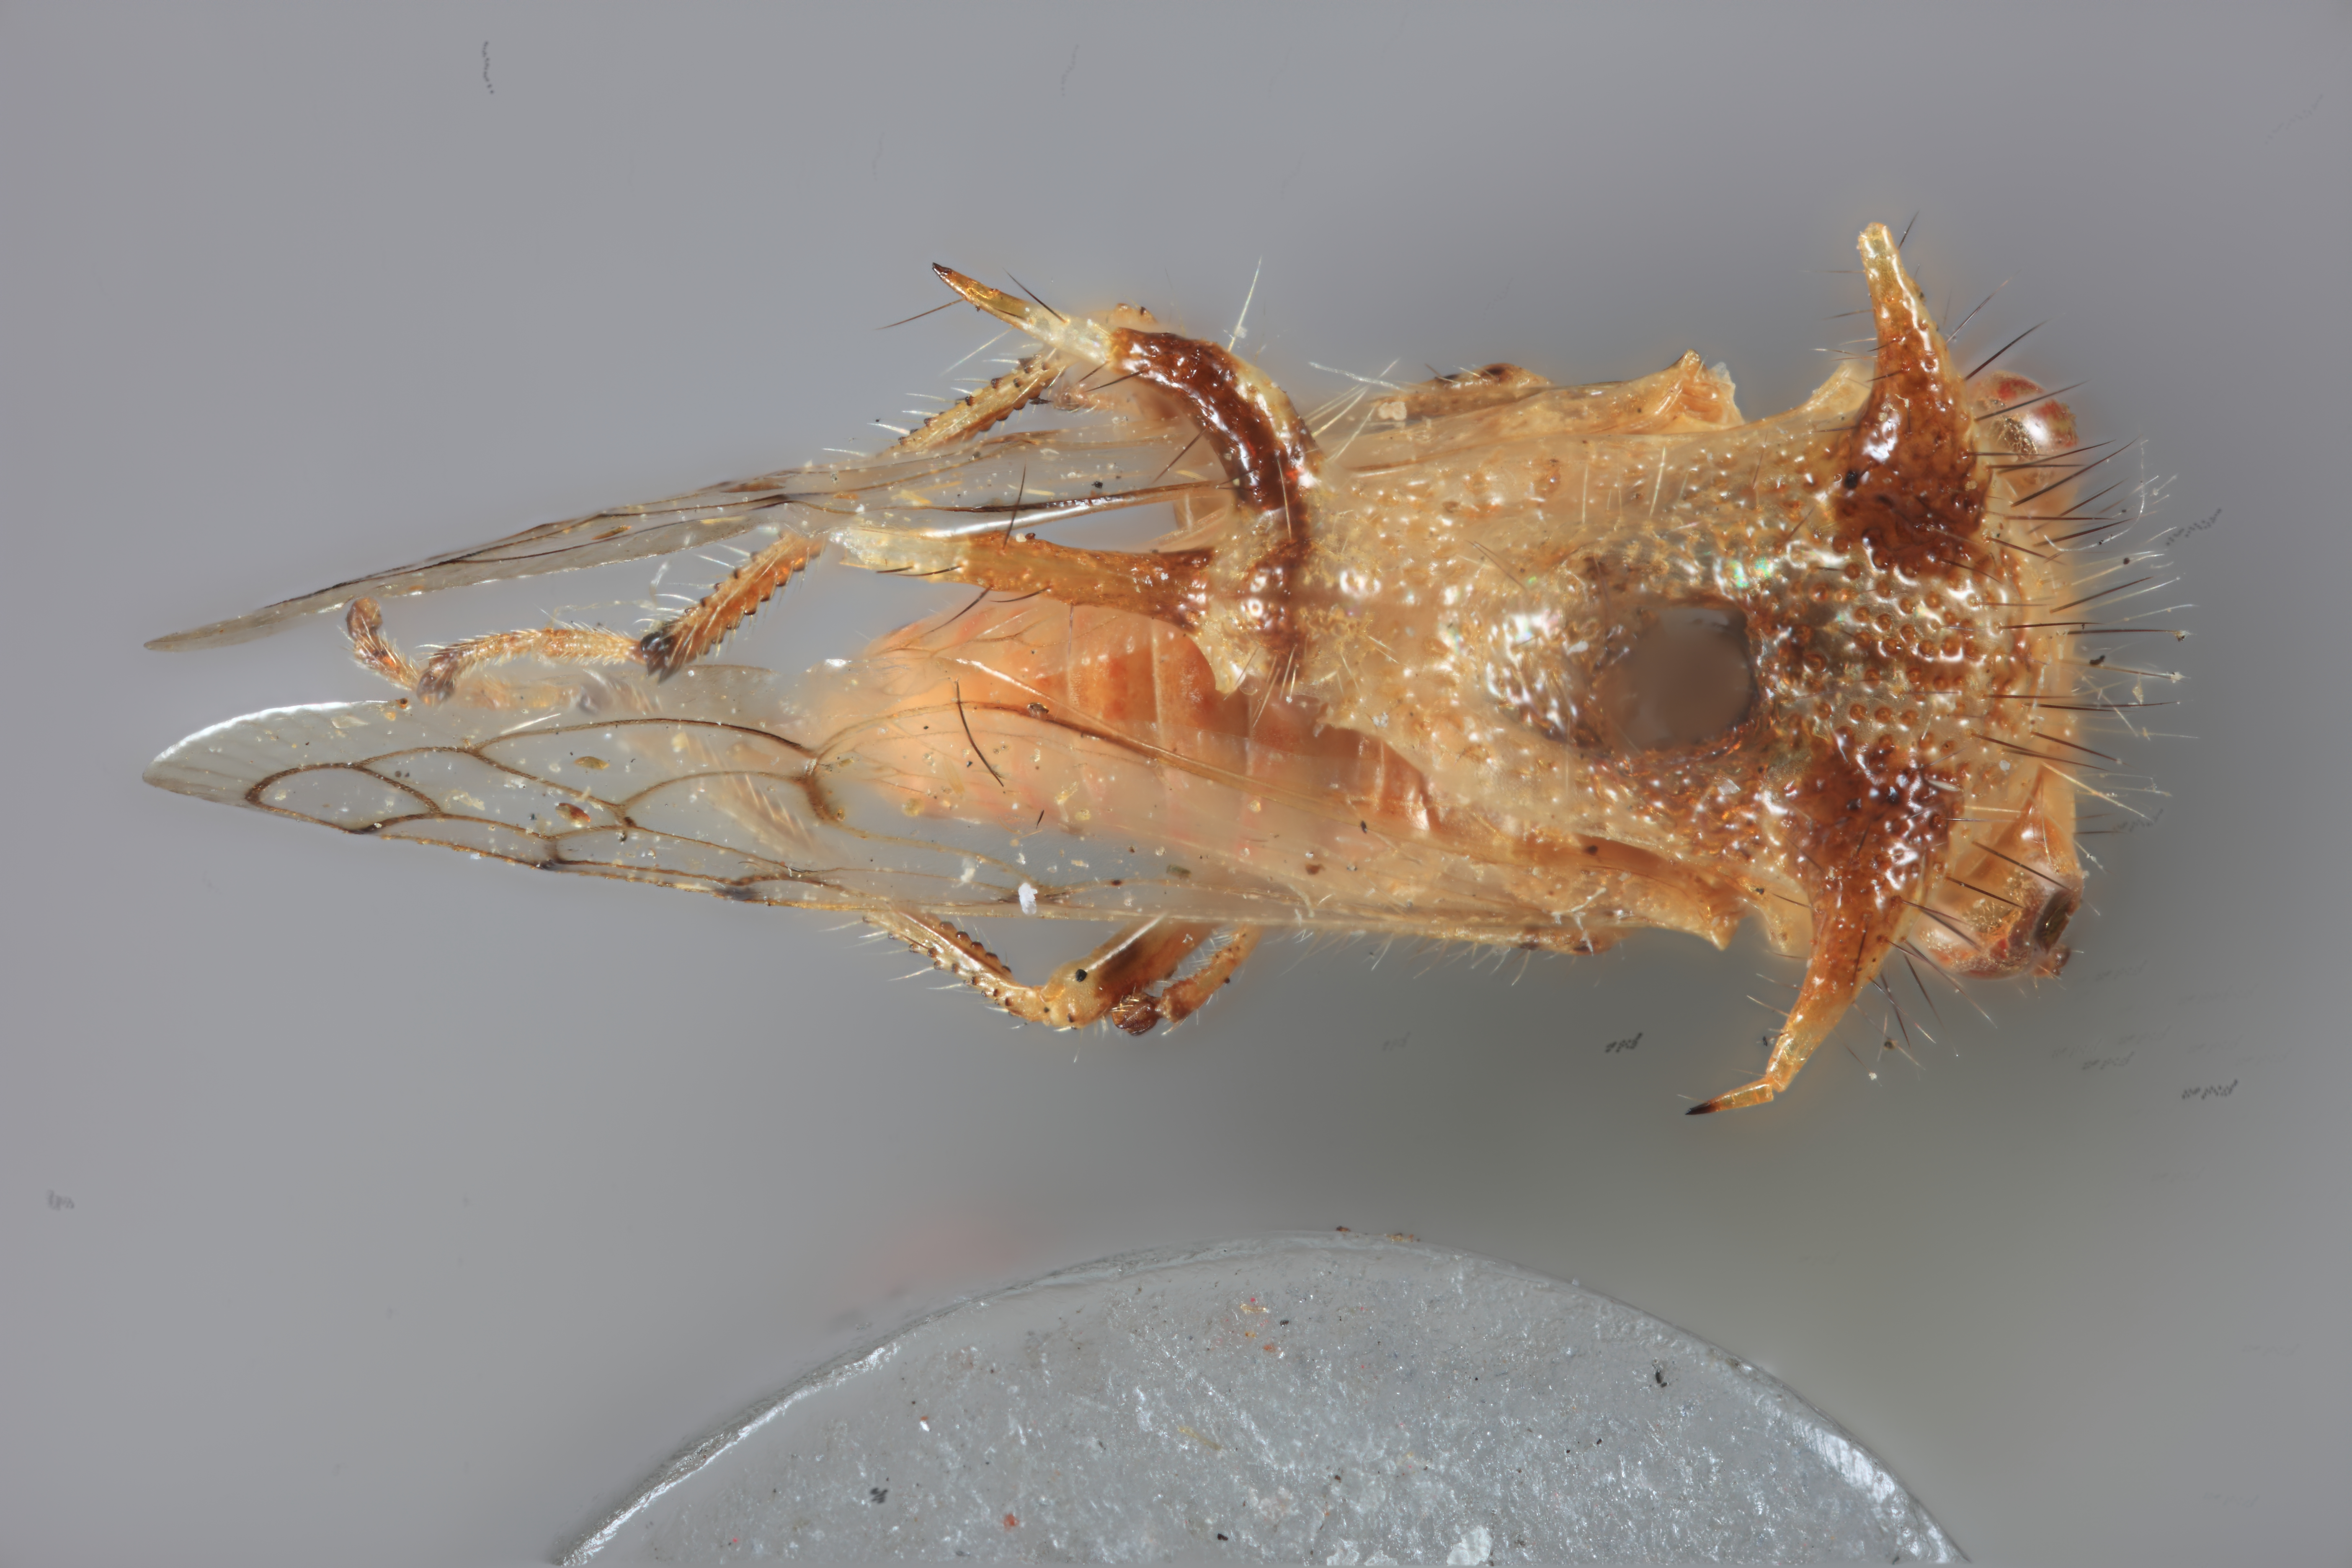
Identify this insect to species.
Poppea delicata
